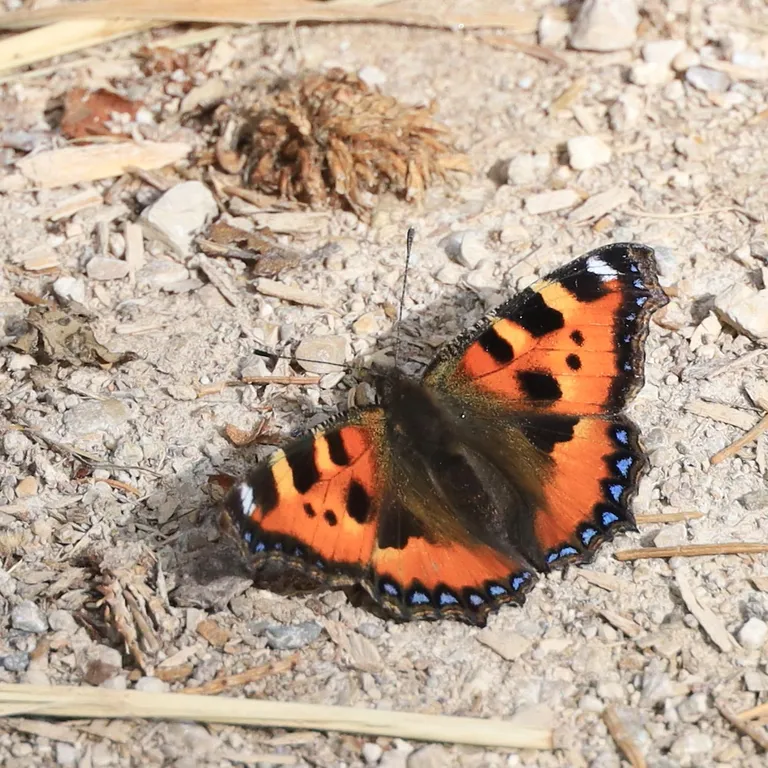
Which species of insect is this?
Aglais urticae
